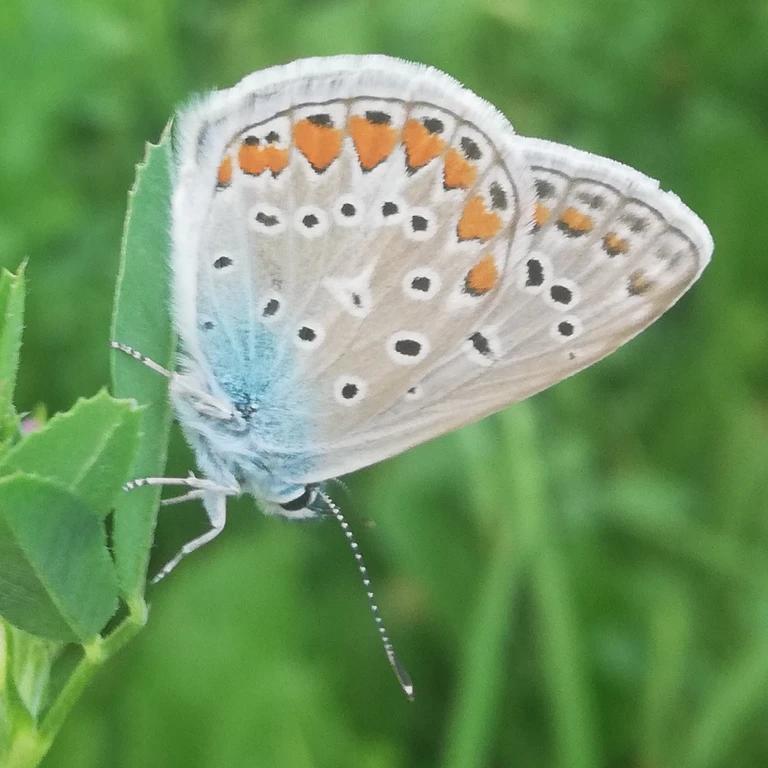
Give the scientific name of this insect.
Polyommatus icarus
